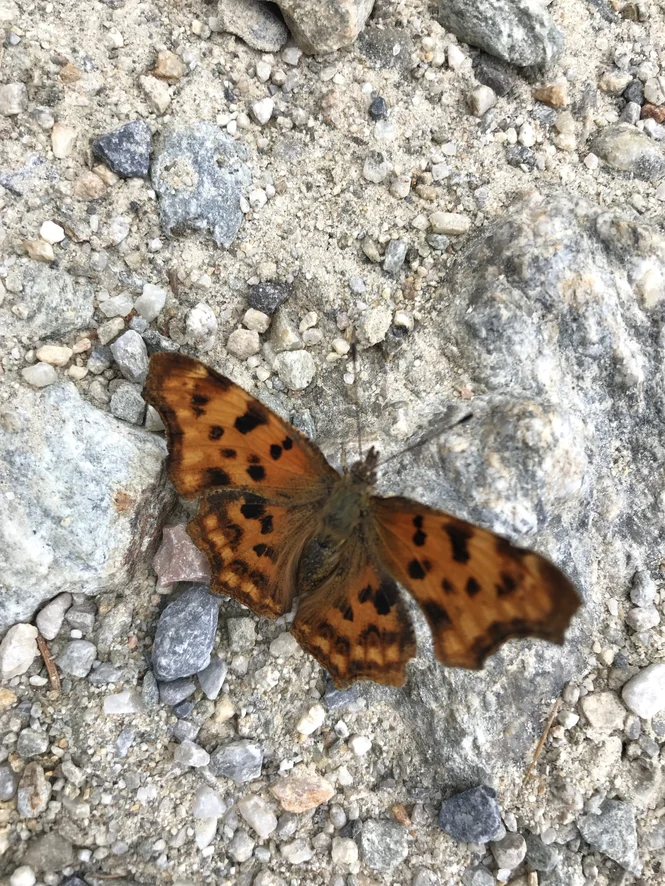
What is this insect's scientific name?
Polygonia c-album
